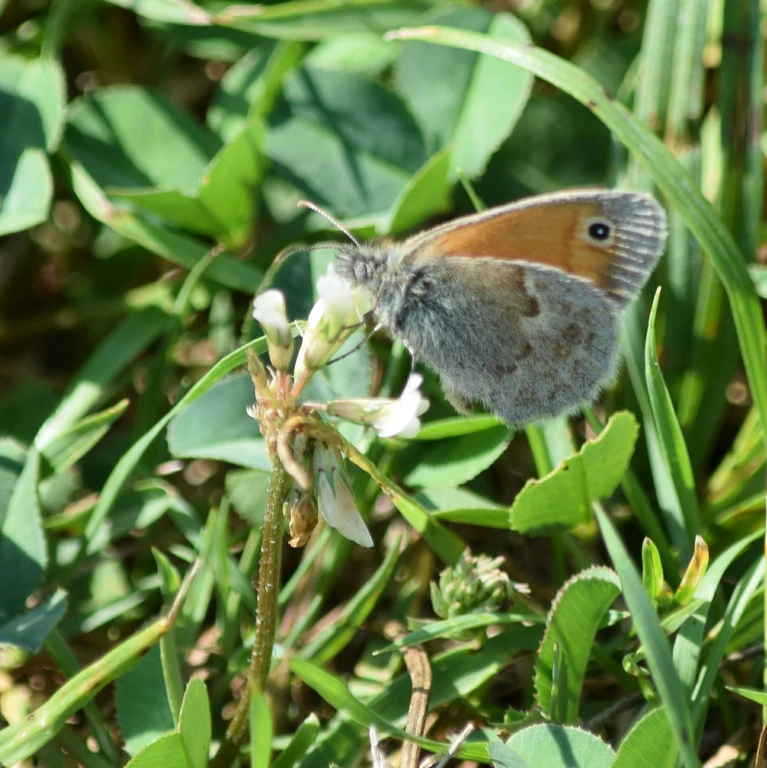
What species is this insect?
Coenonympha pamphilus
